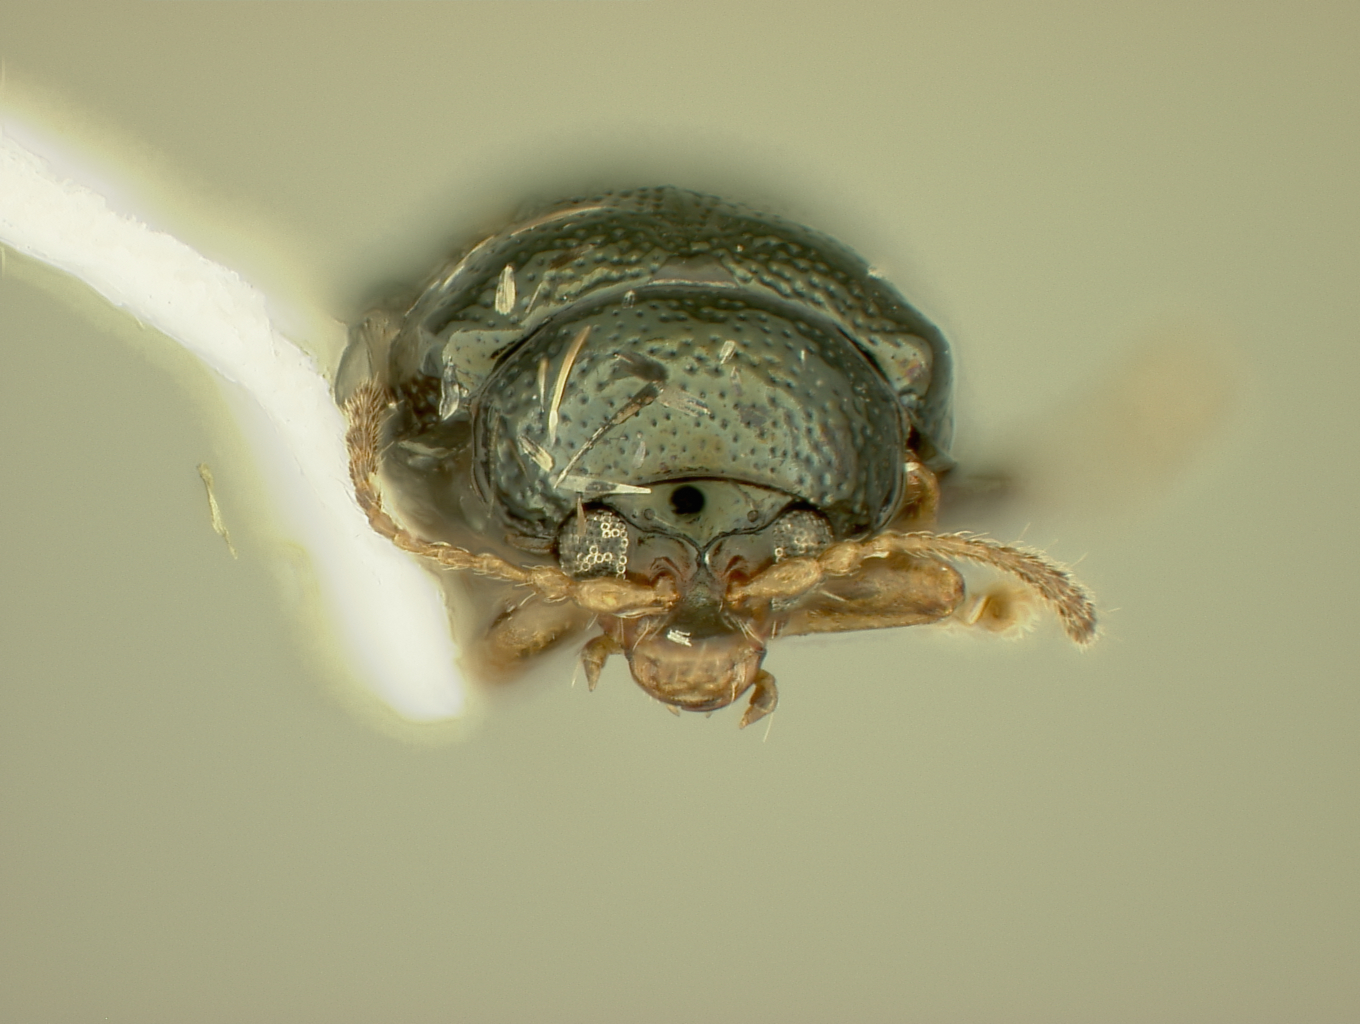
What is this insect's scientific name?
Sidfaya philtata
